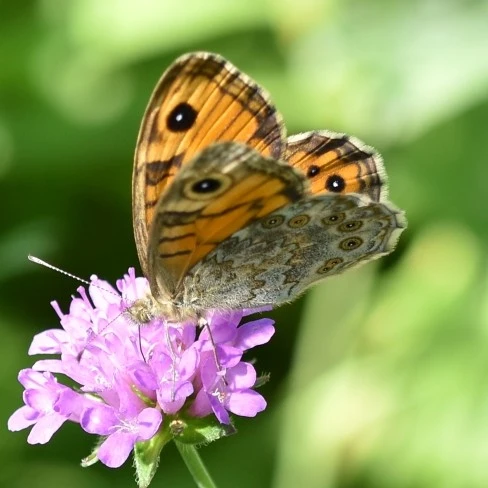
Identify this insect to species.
Lasiommata megera (also Pararge megera)
